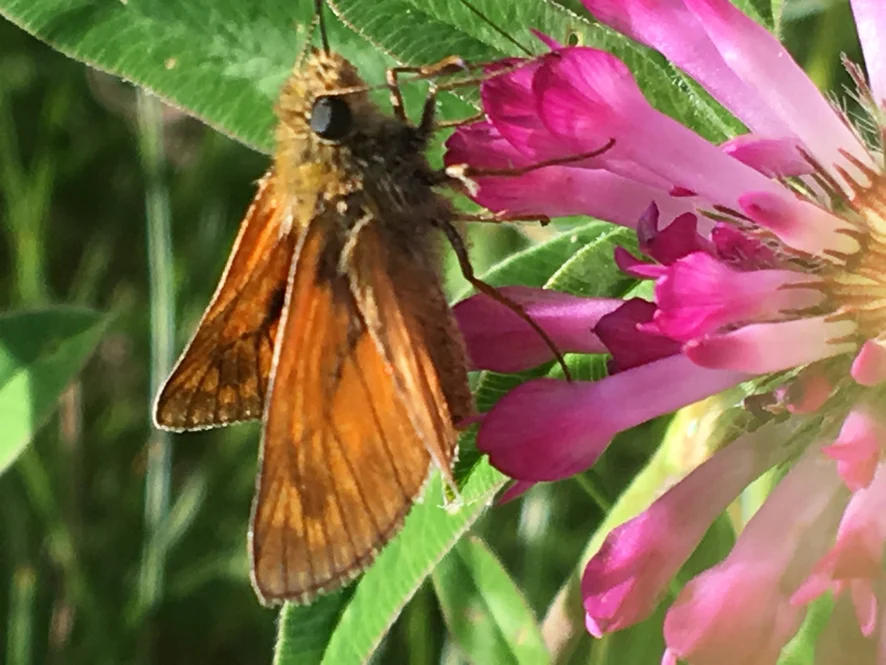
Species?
Ochlodes sylvanus (also Ochlodes venata)
